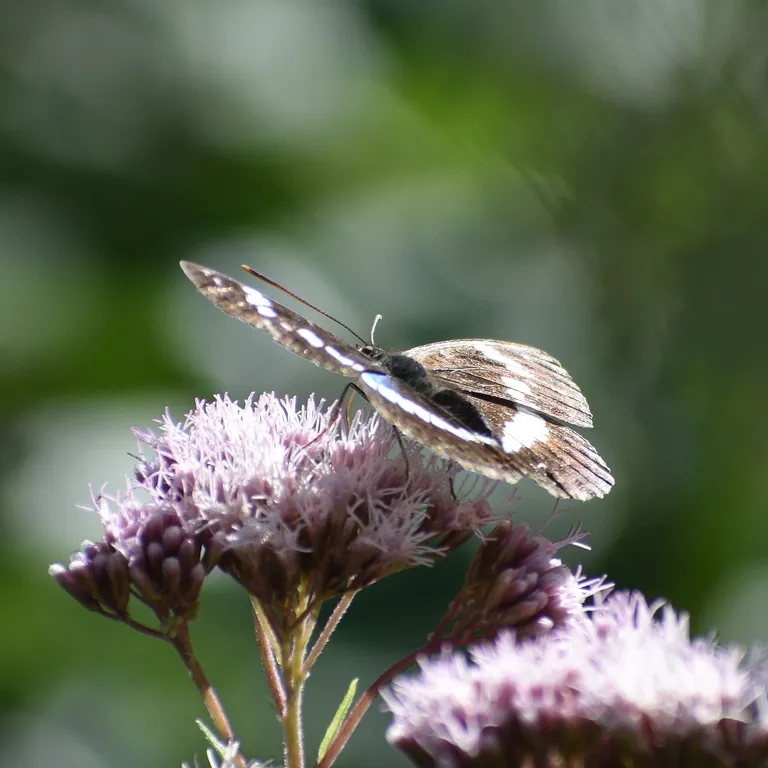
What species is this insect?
Limenitis camilla (also Ladoga camilla)
